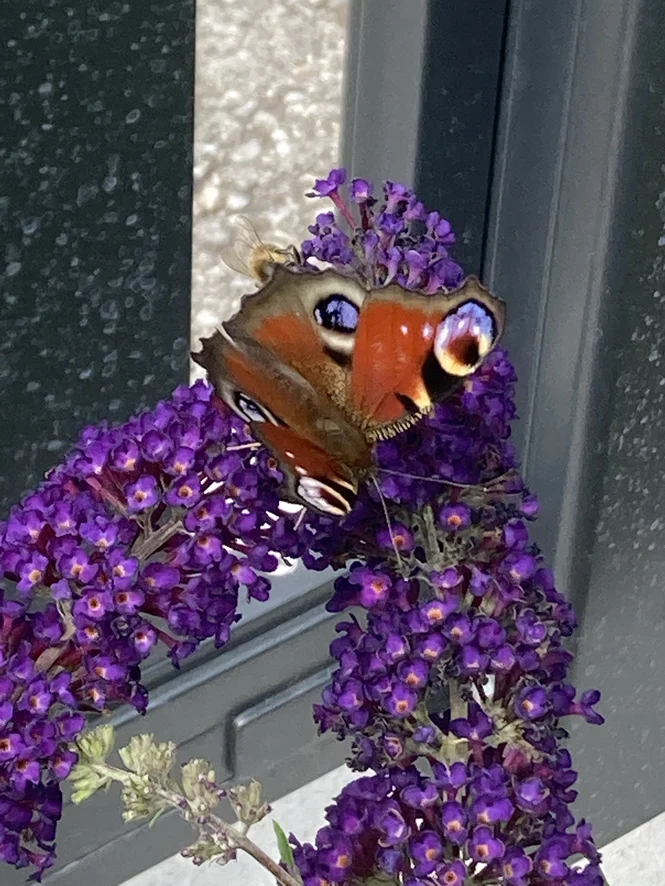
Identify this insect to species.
Aglais io
